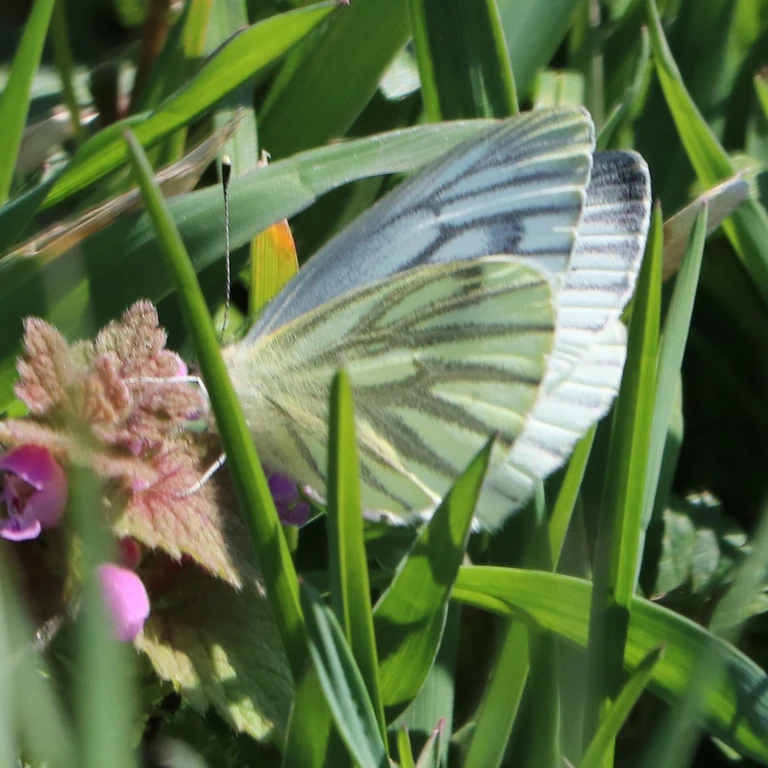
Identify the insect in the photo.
Pieris napi
